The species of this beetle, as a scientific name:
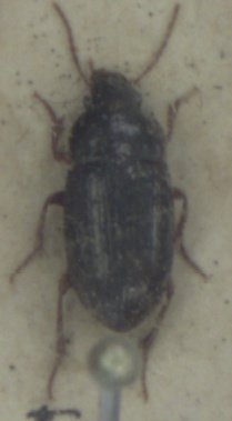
Amara bifrons
